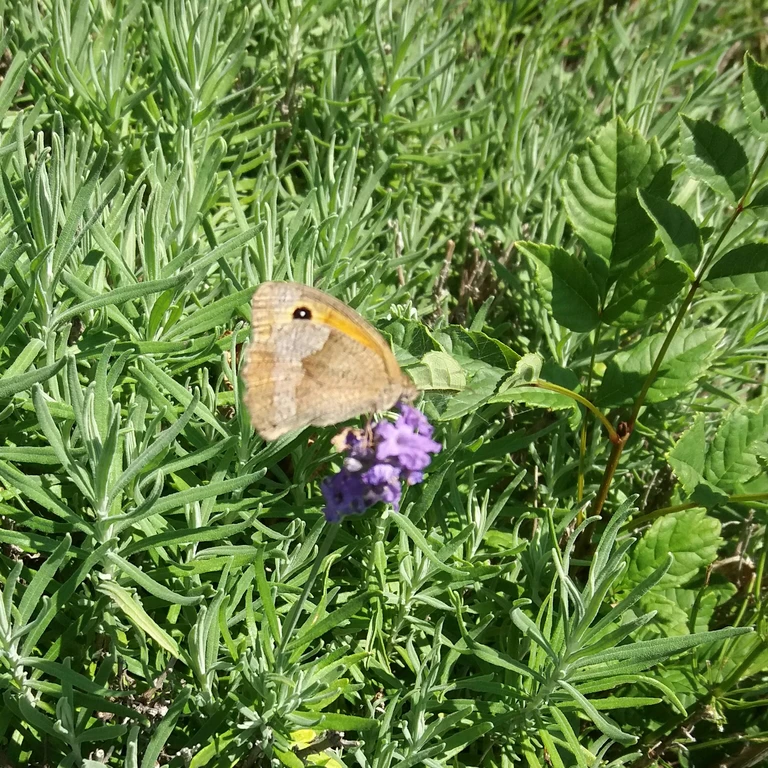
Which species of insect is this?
Maniola jurtina
